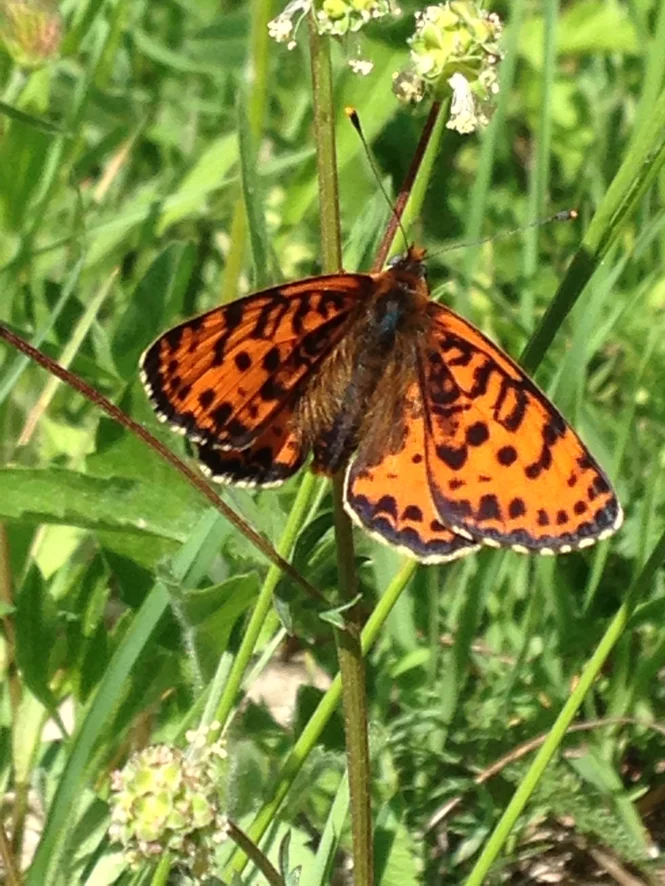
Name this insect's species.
Melitaea didyma
